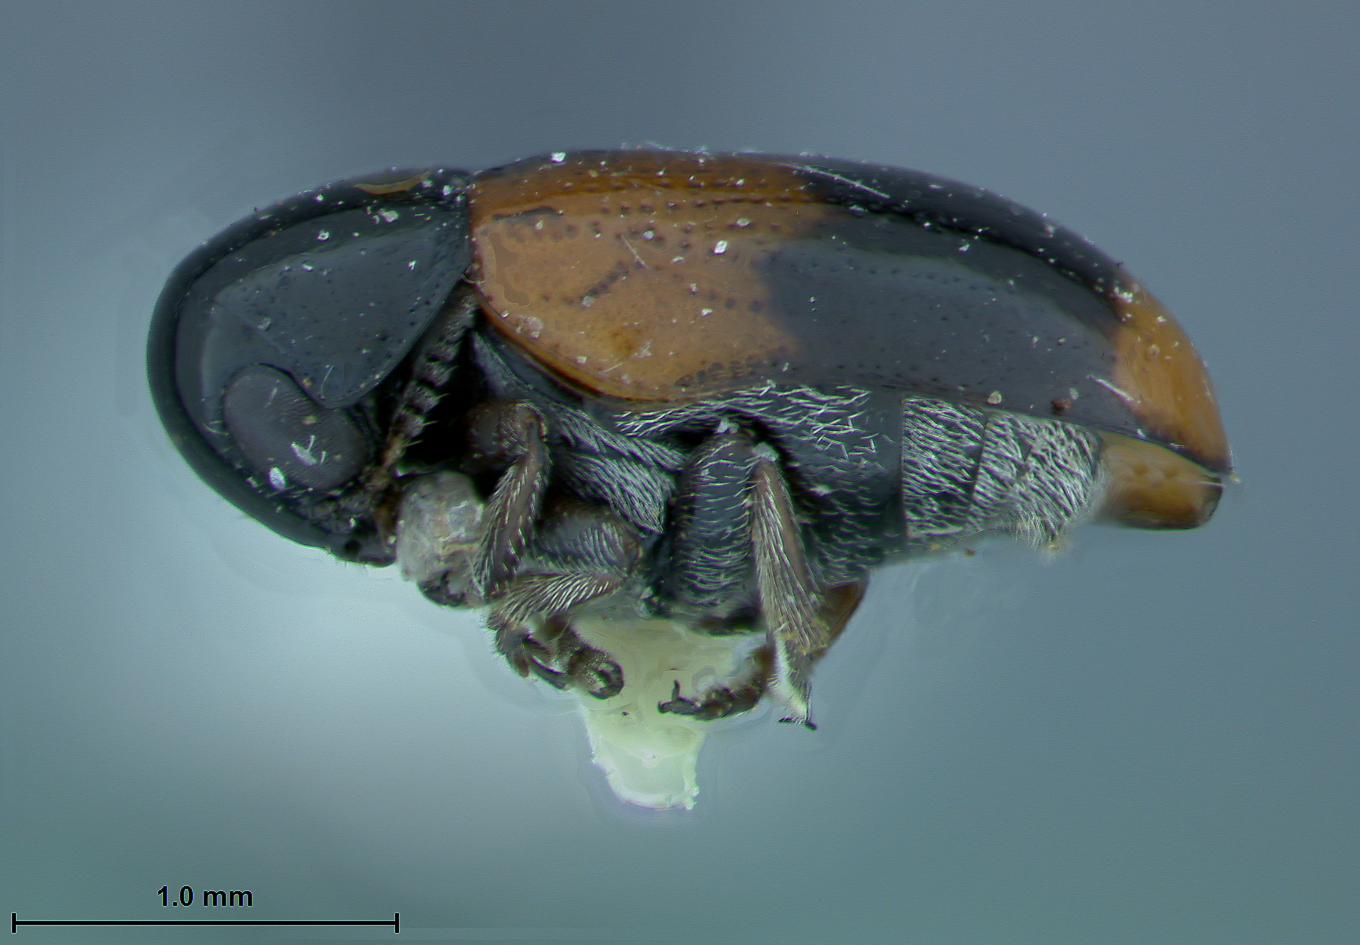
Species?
Babia meridionalis
